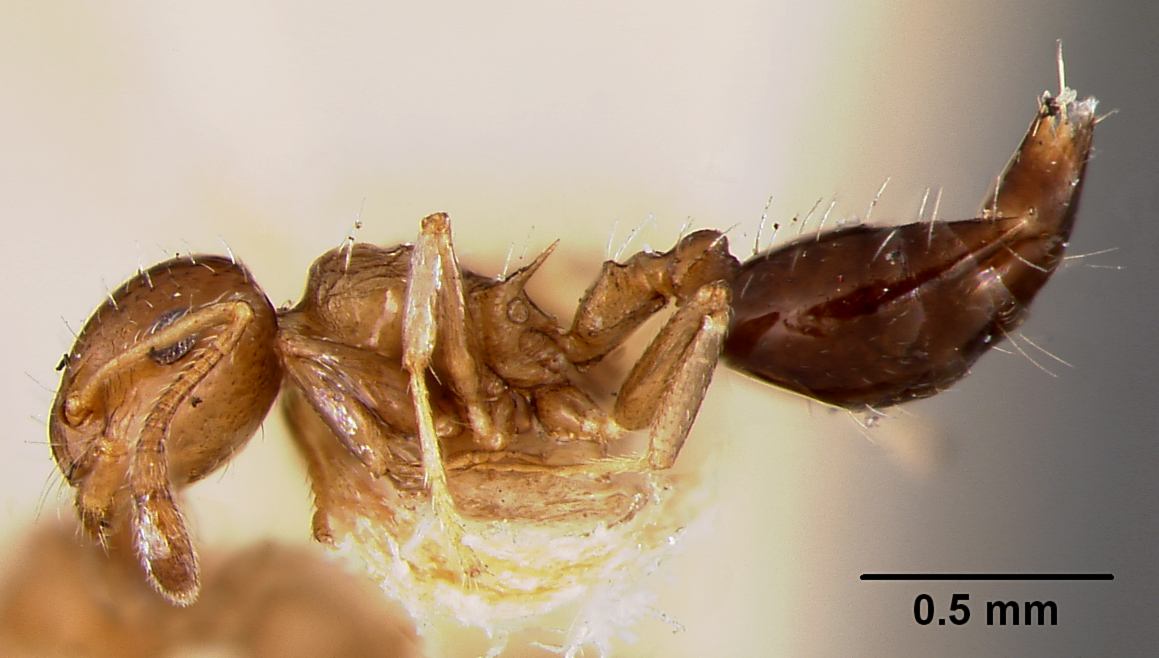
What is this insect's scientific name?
Crematogaster curvispinosa
